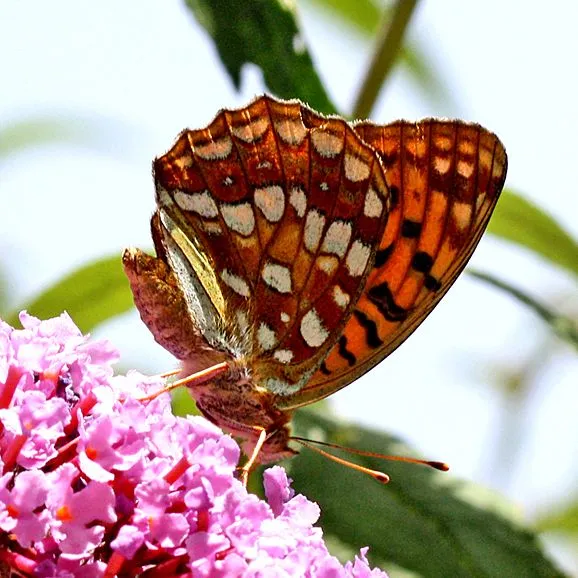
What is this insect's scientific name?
Fabriciana adippe
